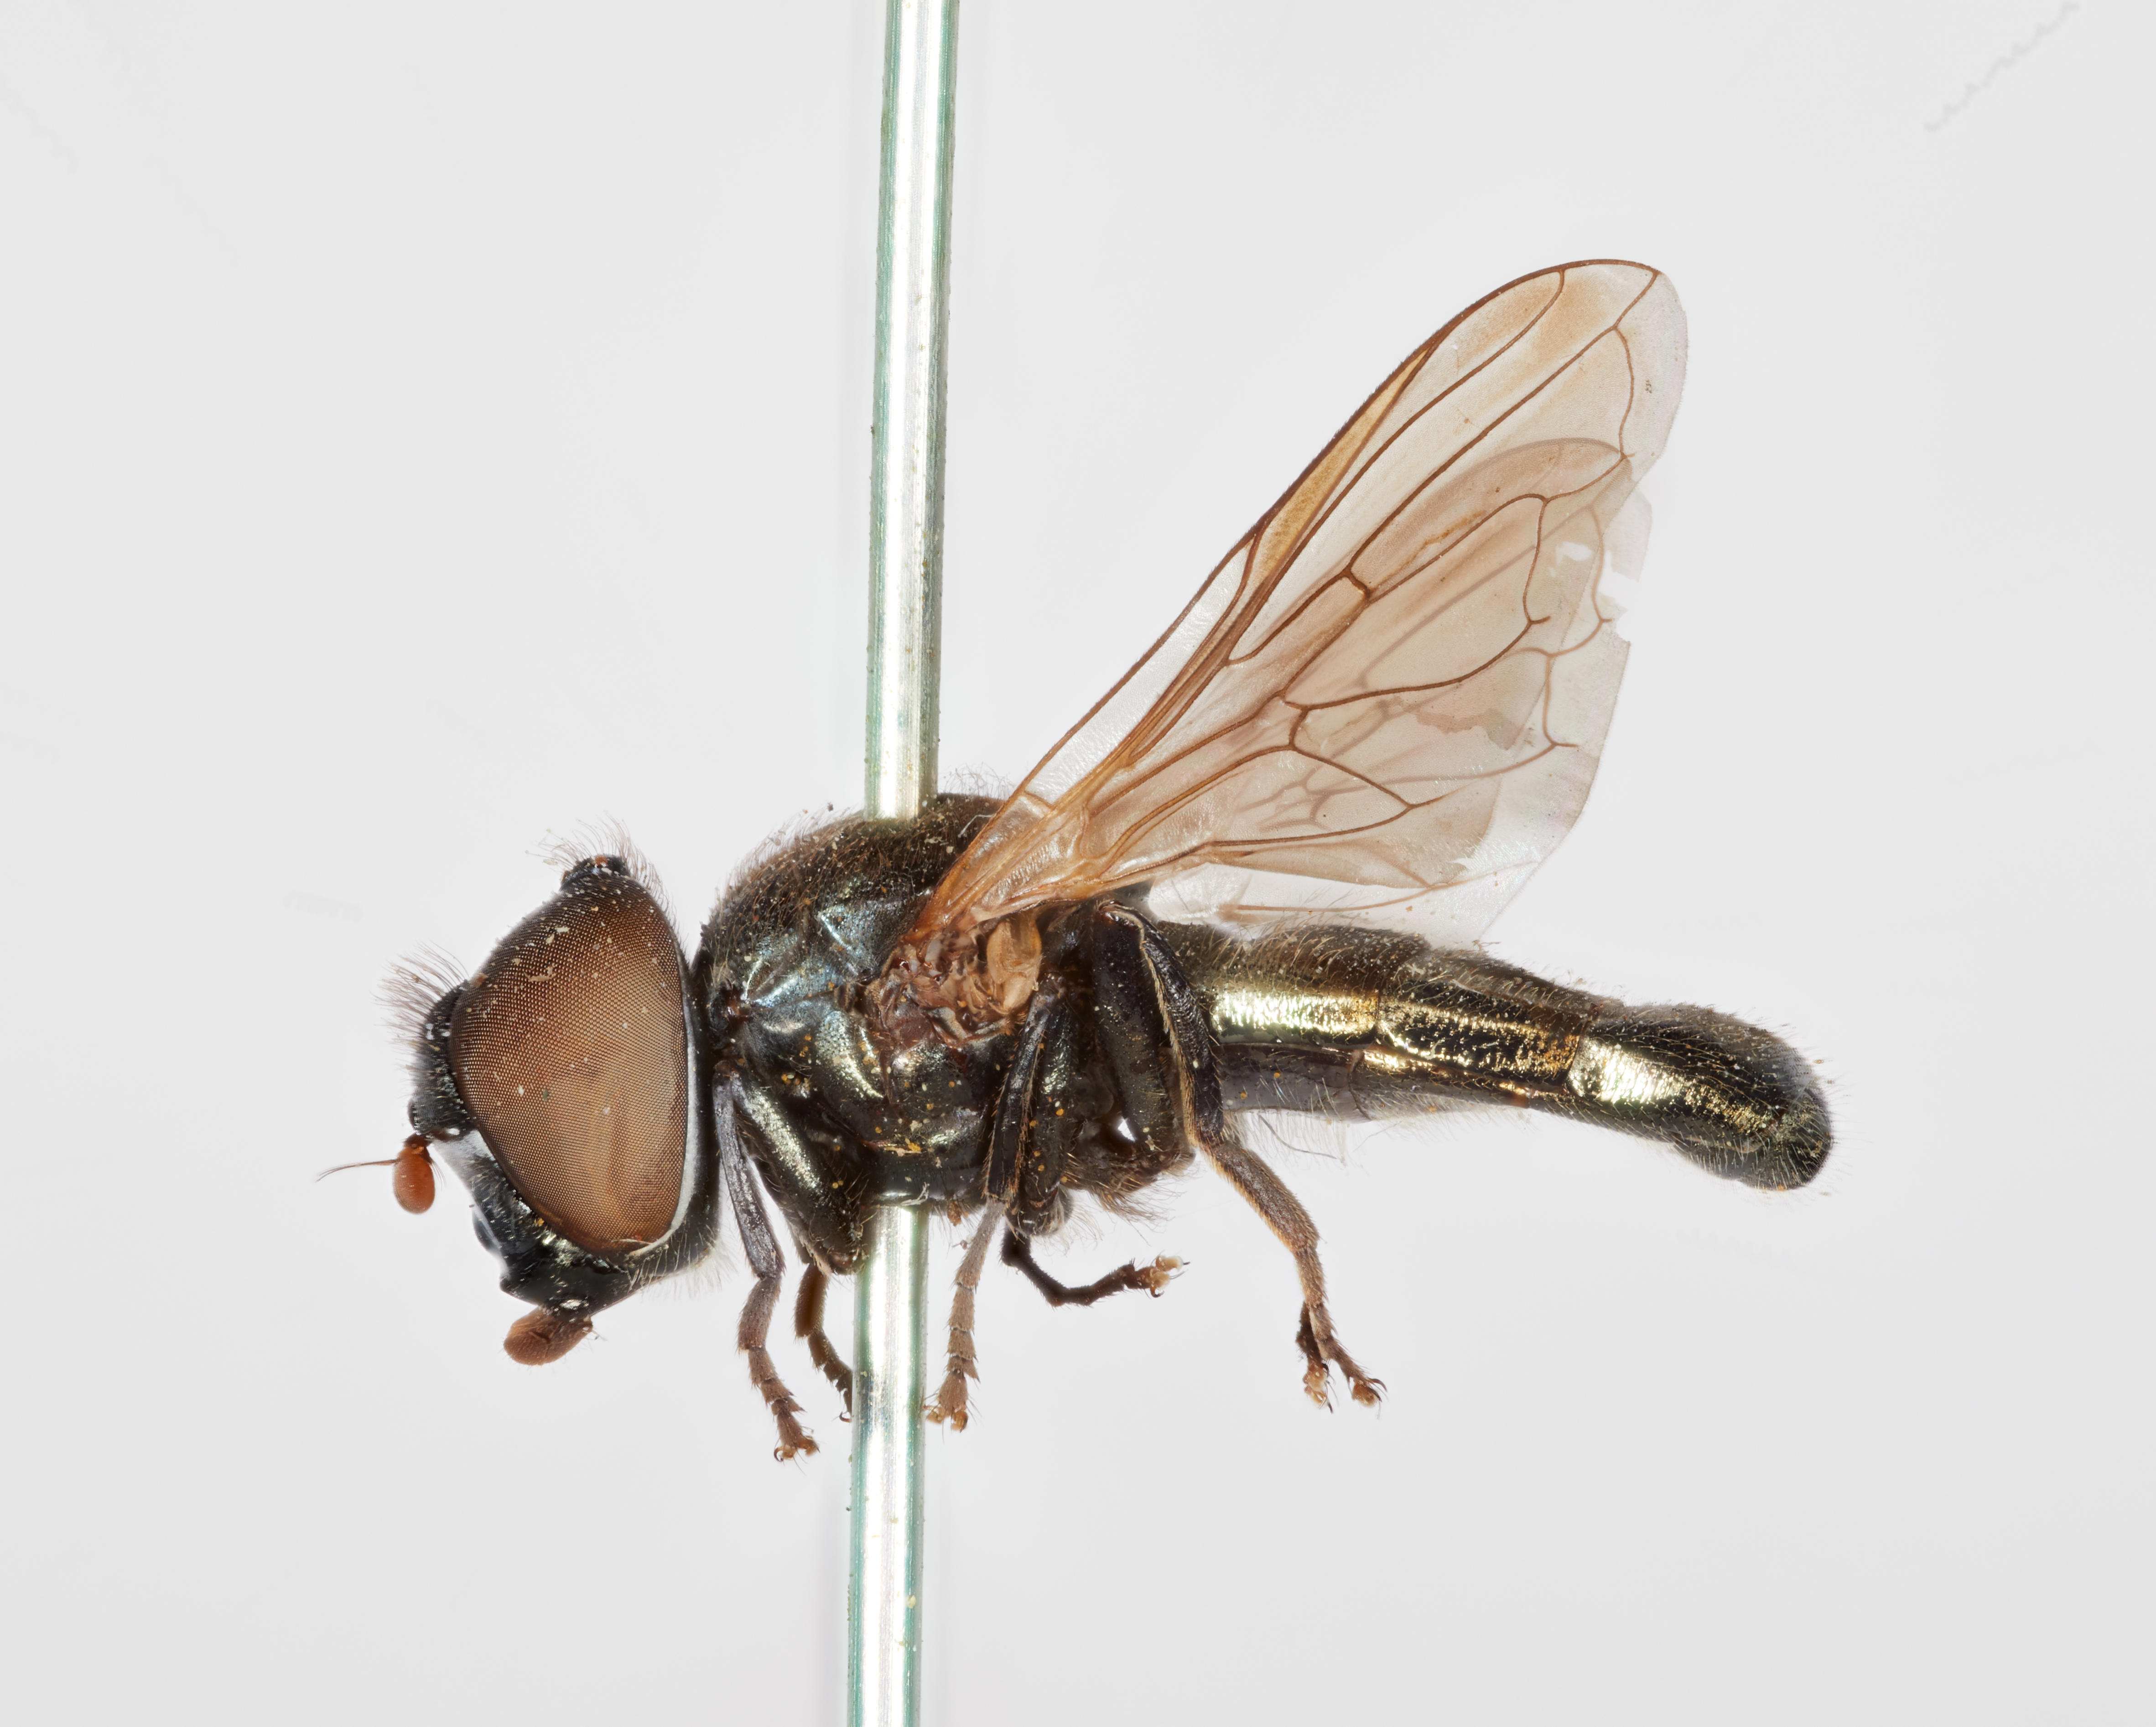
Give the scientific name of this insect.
Chrysogaster inflatifrons
